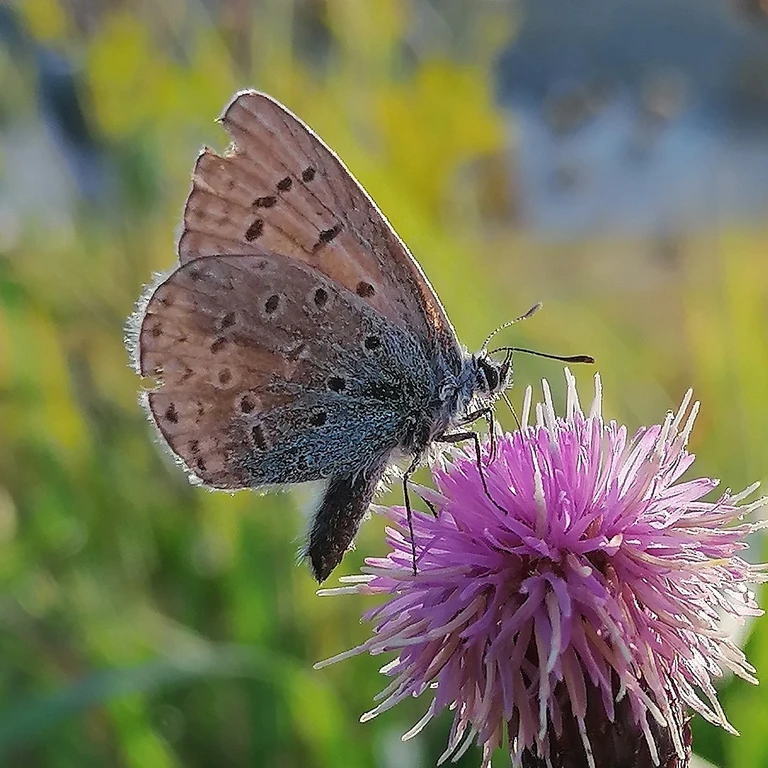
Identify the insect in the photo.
Polyommatus icarus
